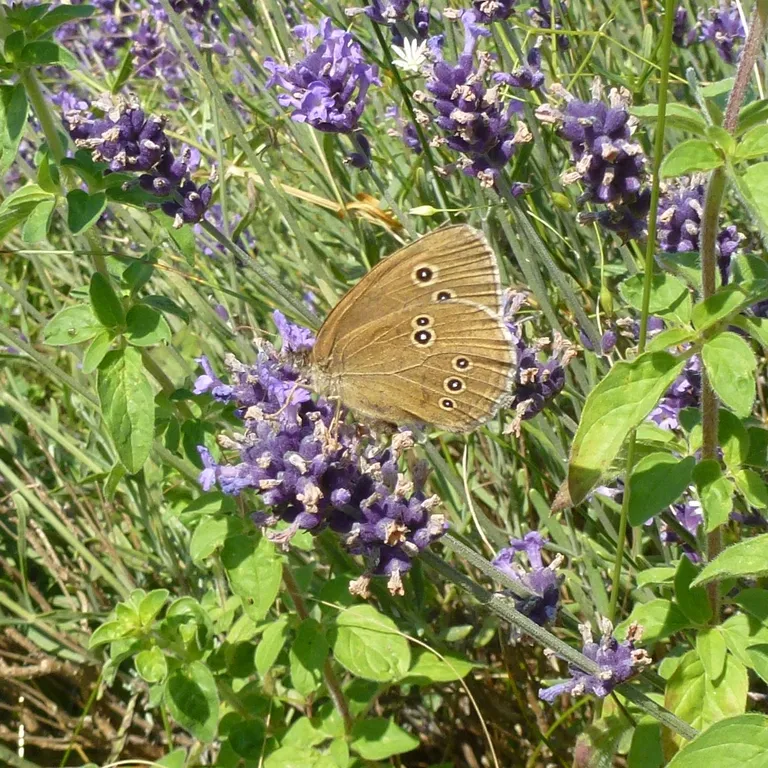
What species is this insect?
Aphantopus hyperantus
